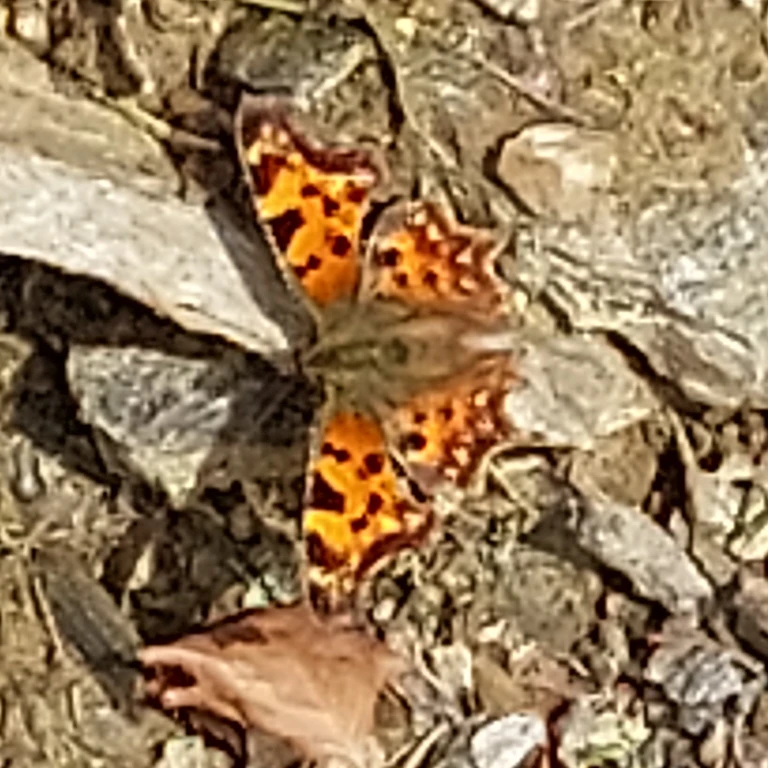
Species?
Polygonia c-album
